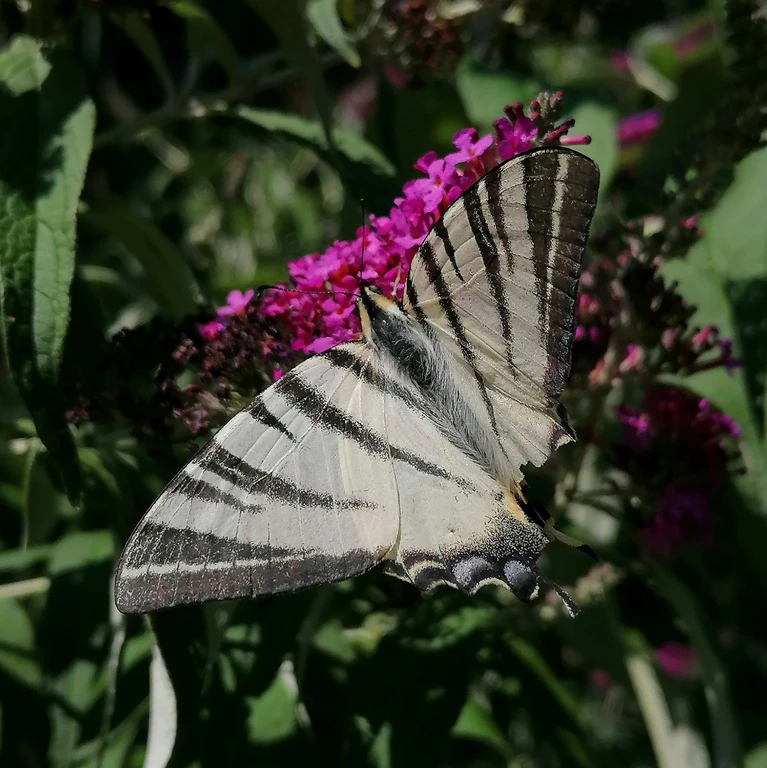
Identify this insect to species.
Iphiclides podalirius
